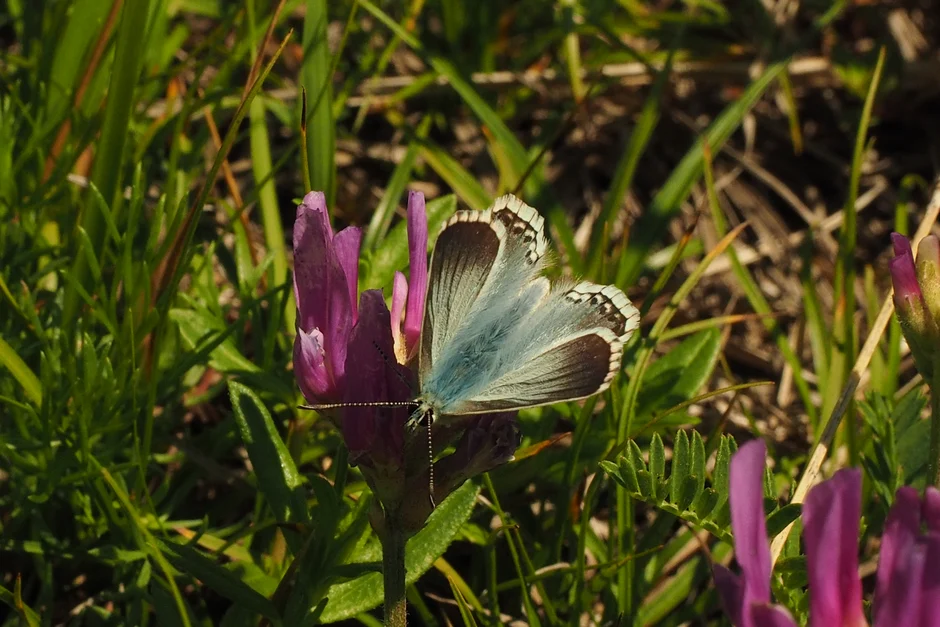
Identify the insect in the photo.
Lysandra coridon
